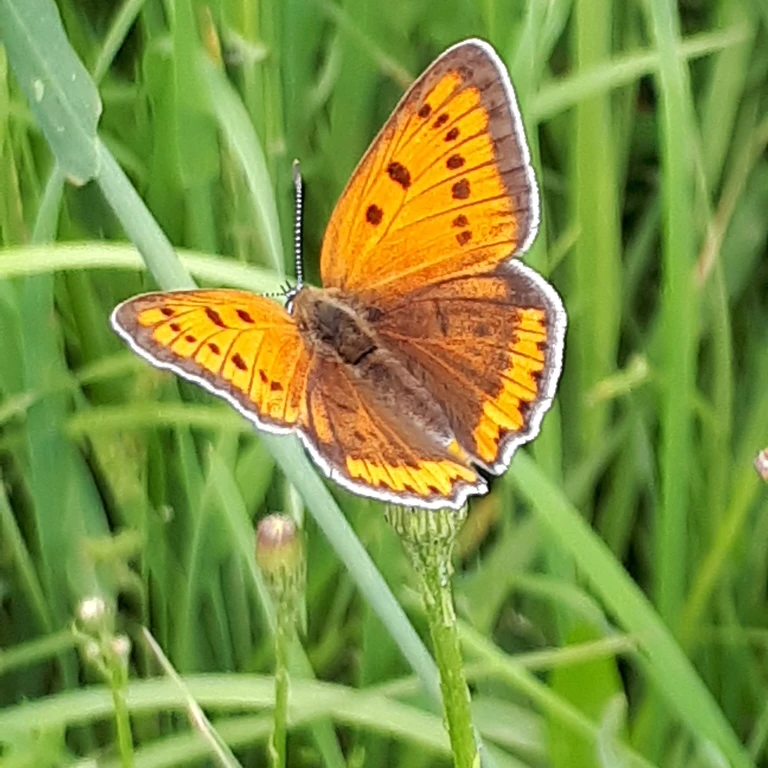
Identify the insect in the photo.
Lycaena dispar
